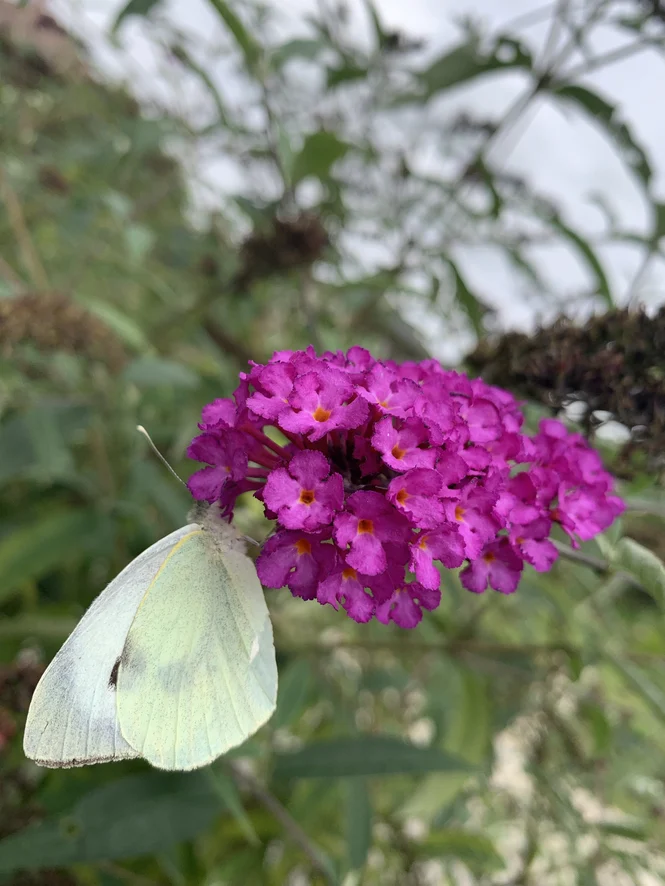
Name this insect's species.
Pieris brassicae
